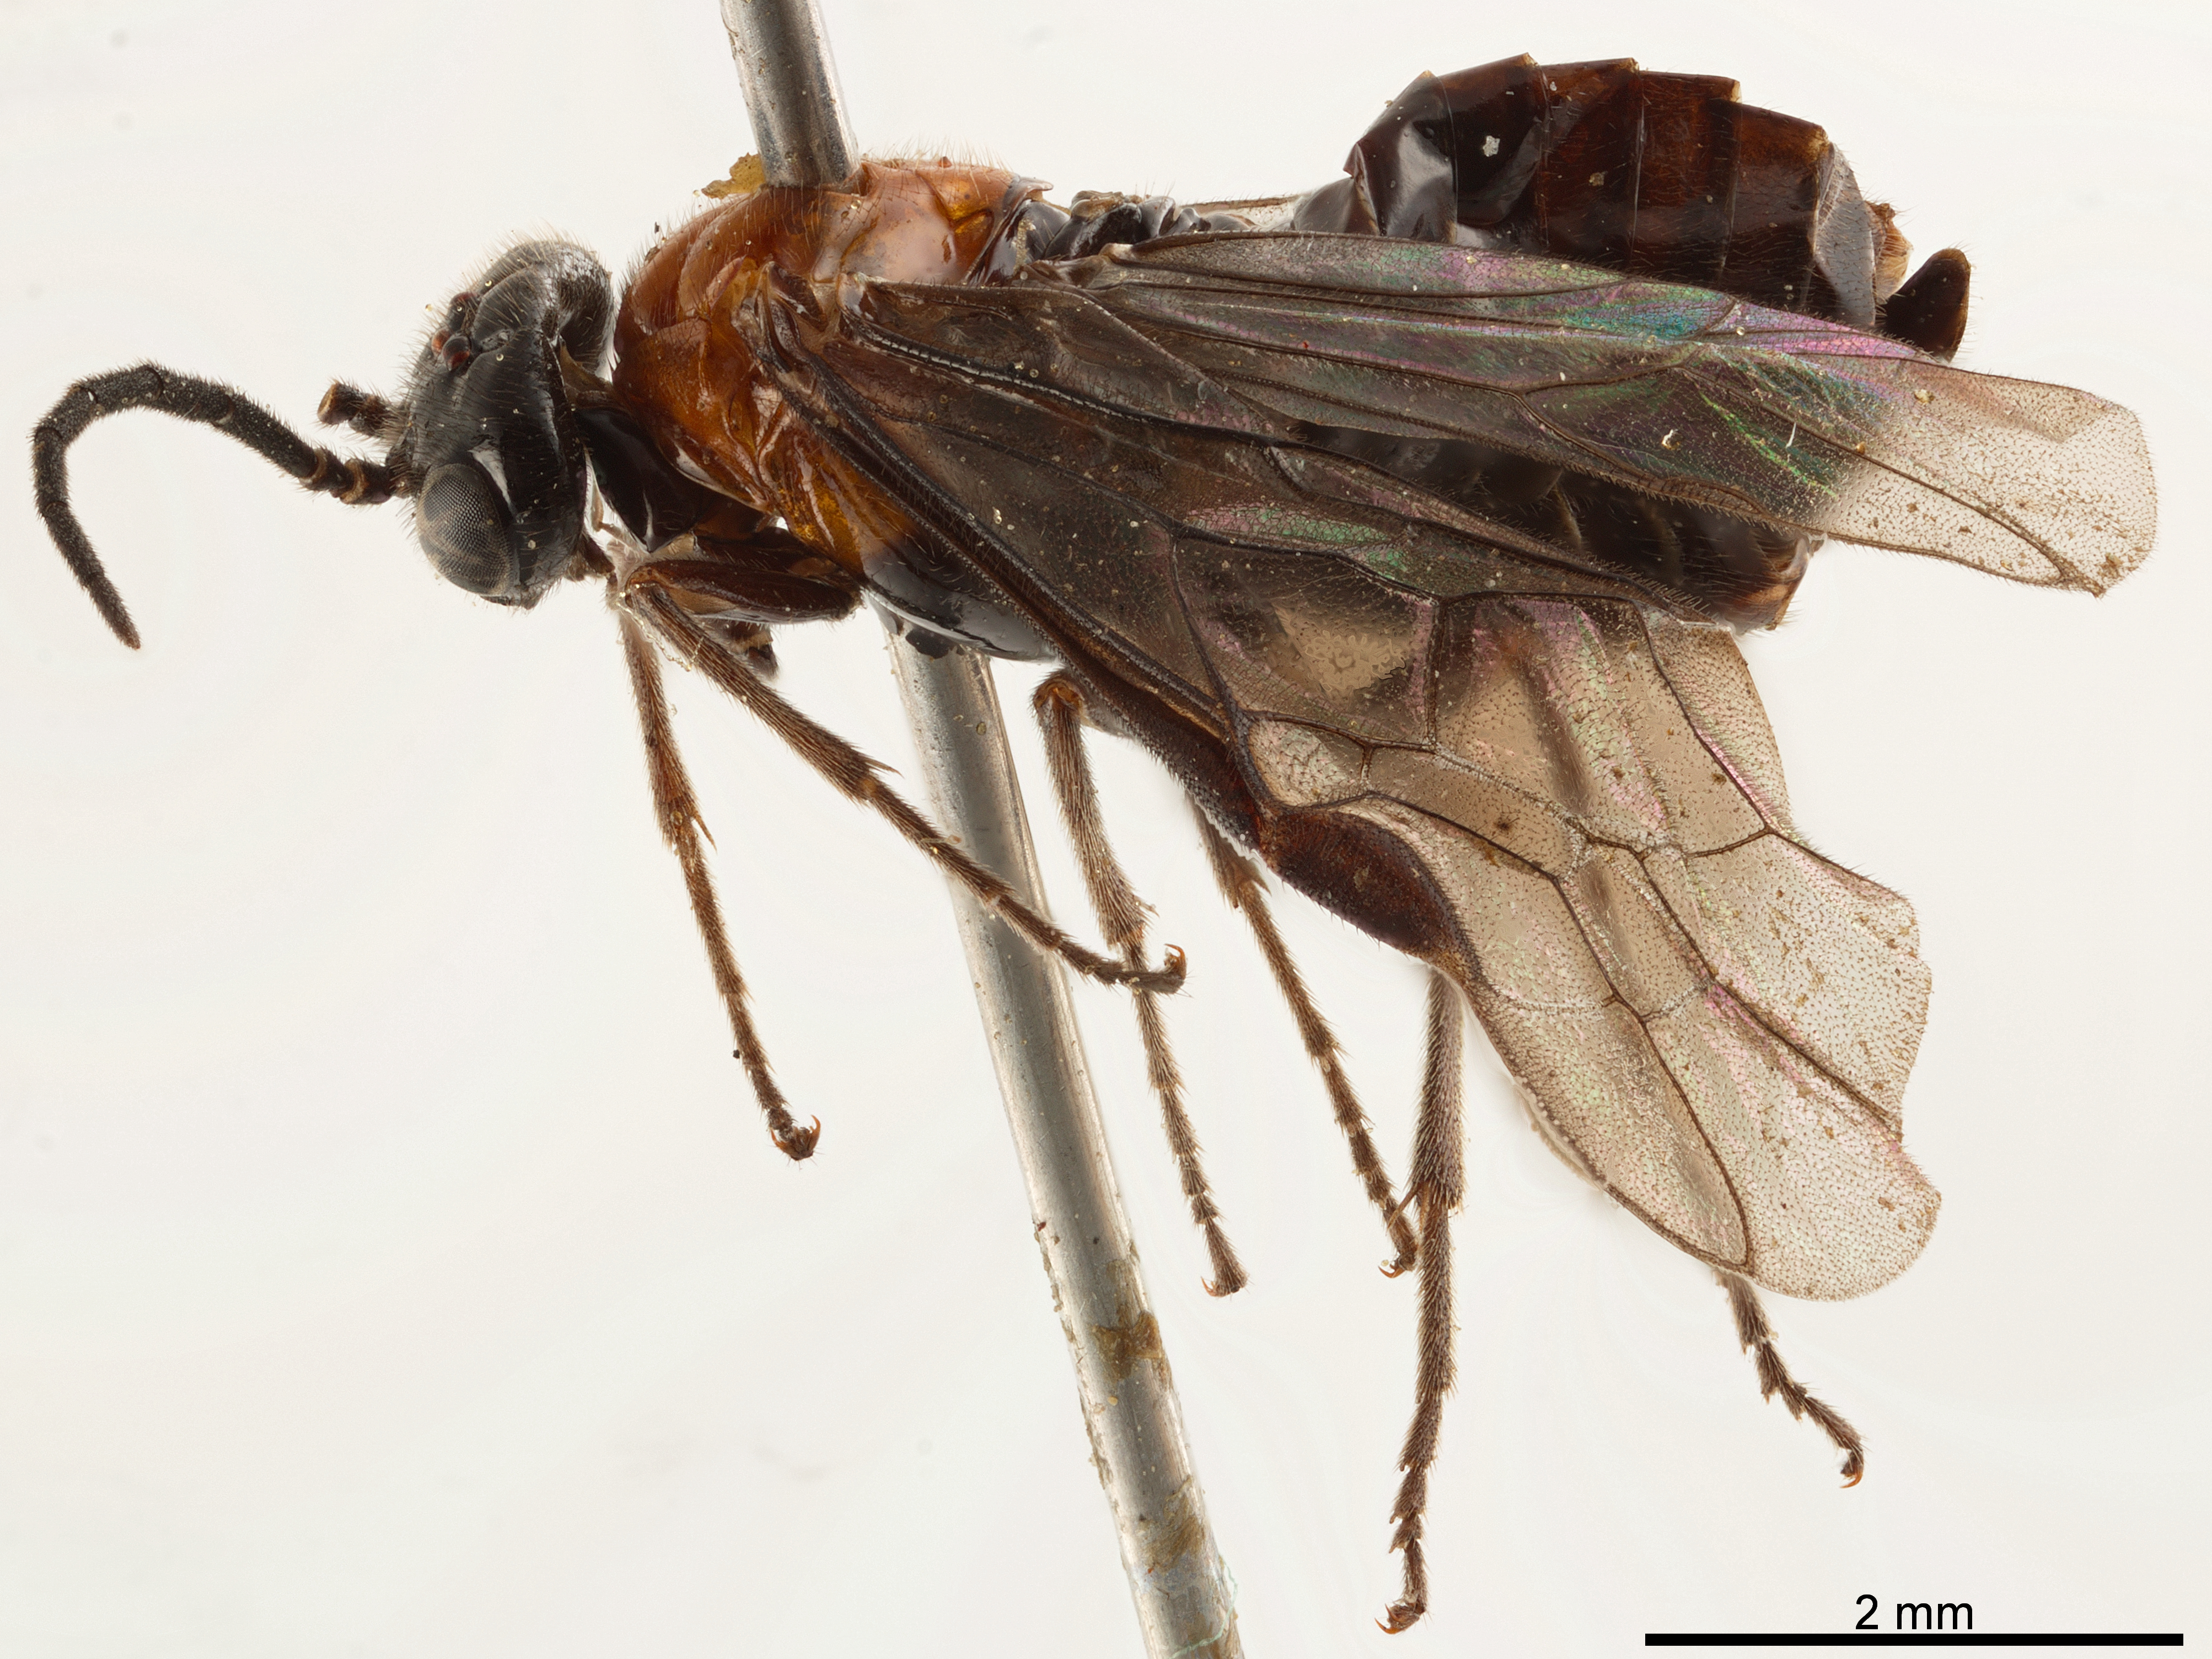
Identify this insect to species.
Davida tenuicornis
